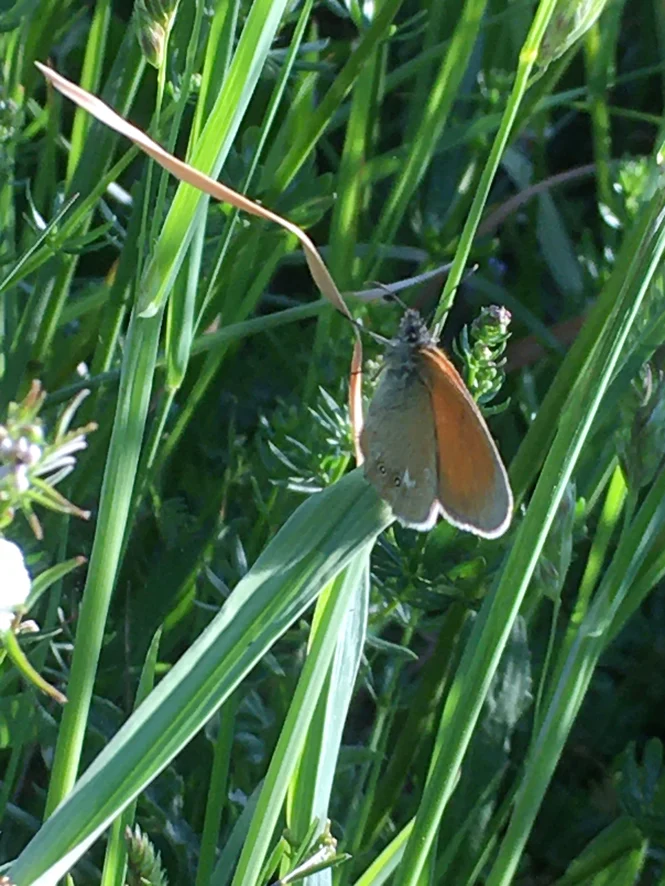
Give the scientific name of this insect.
Coenonympha glycerion (also Coenonympha iphis)
